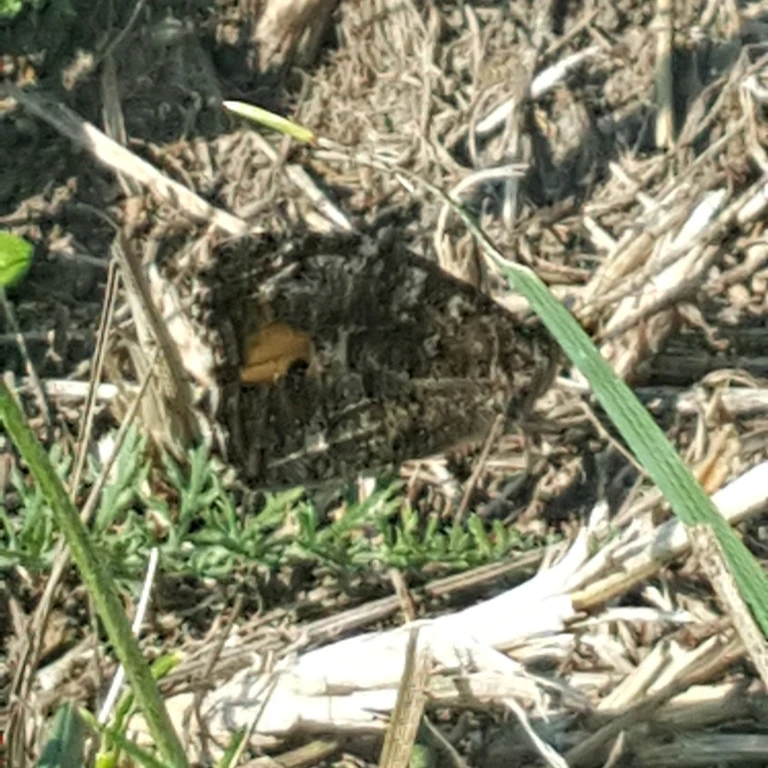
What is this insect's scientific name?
Hipparchia semele
